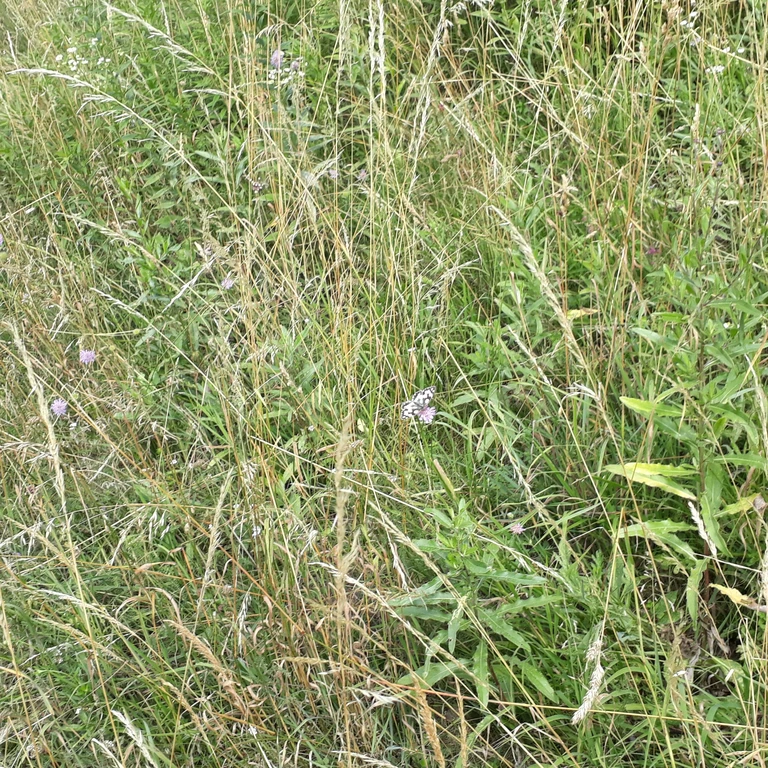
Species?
Melanargia galathea
